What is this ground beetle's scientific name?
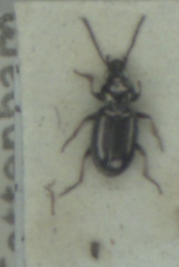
Bembidion properans
